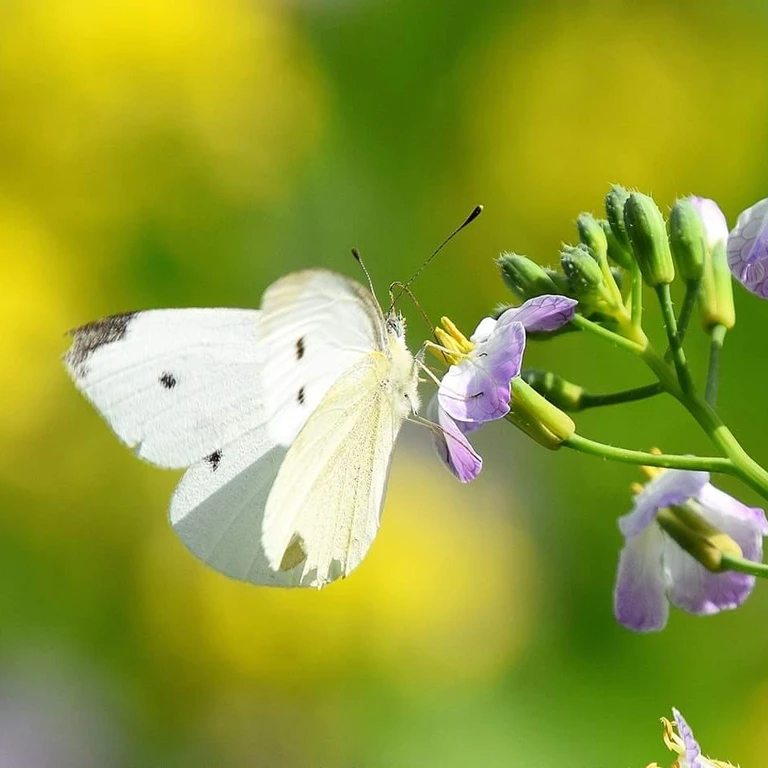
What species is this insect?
Pieris rapae
